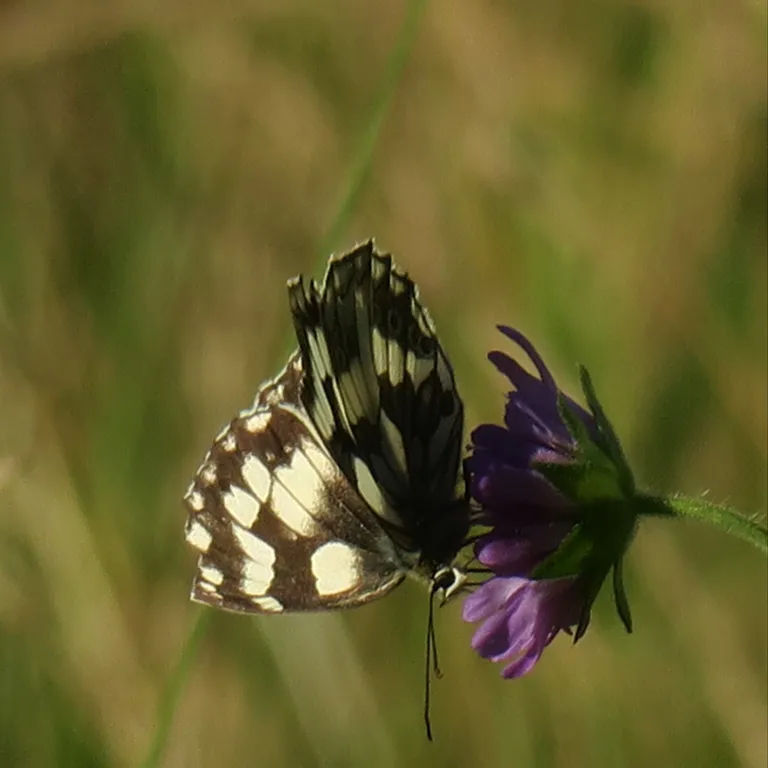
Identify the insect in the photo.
Melanargia galathea
